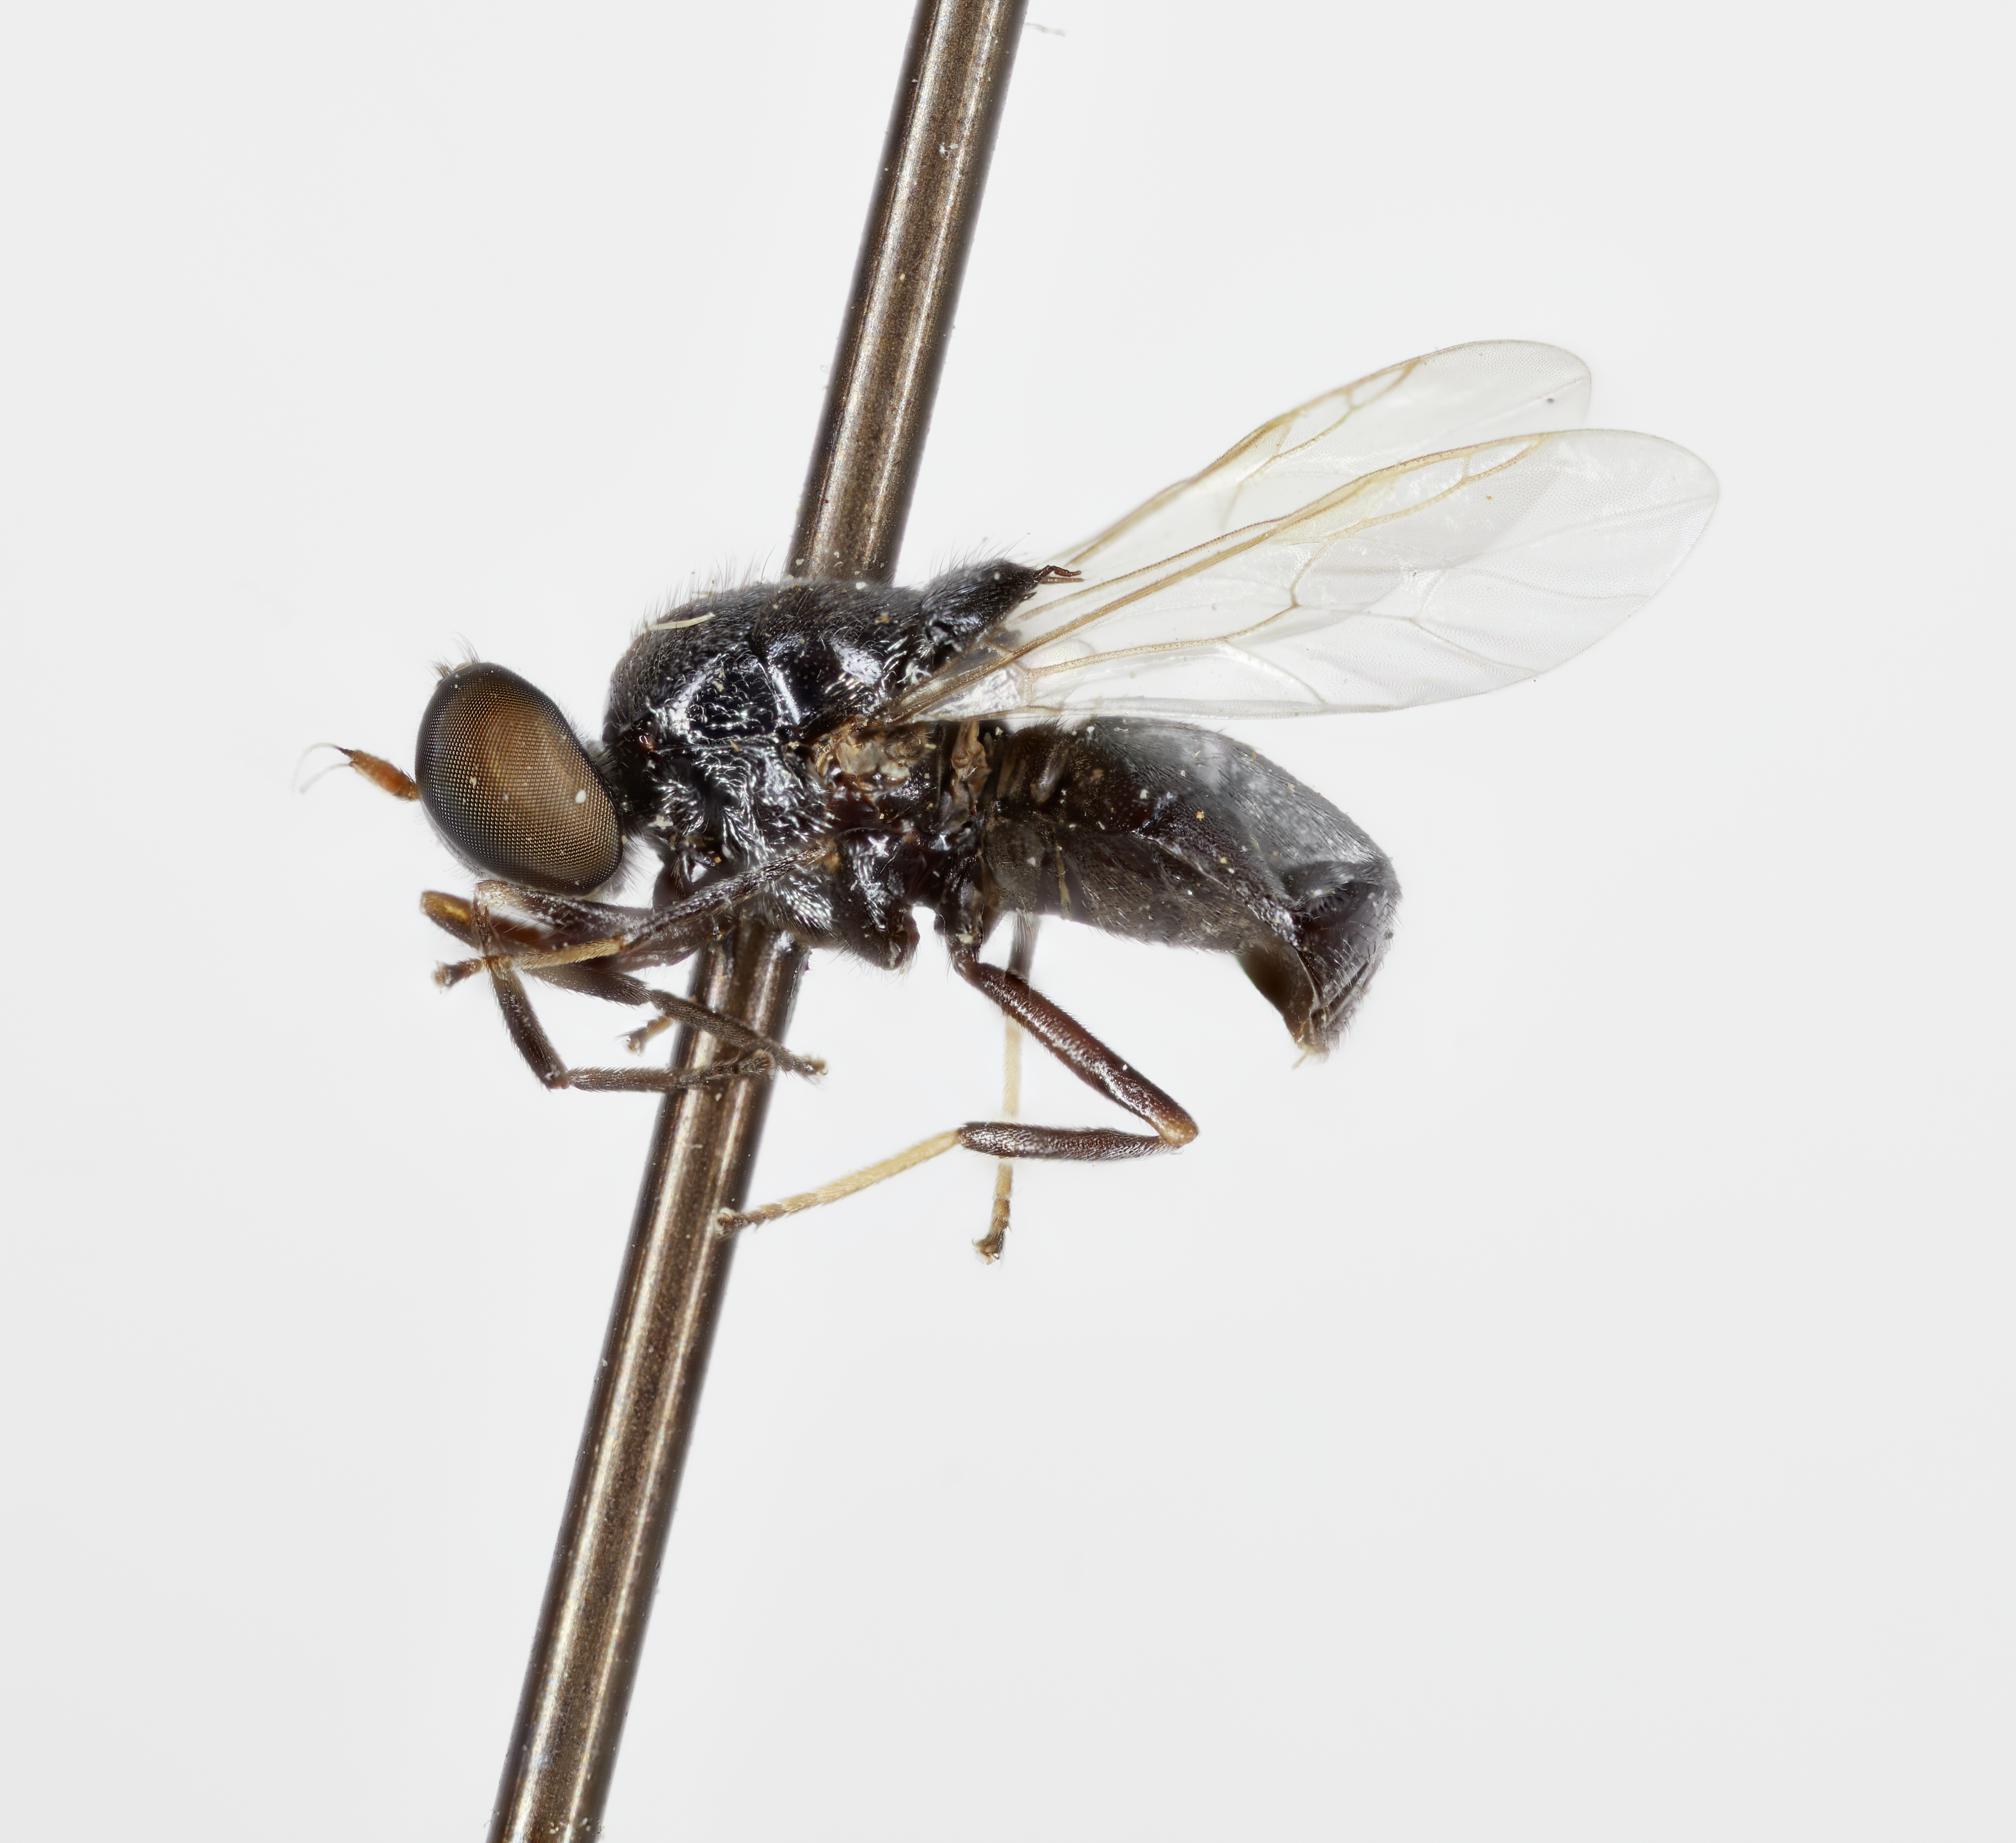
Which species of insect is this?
Wallacea connectens
